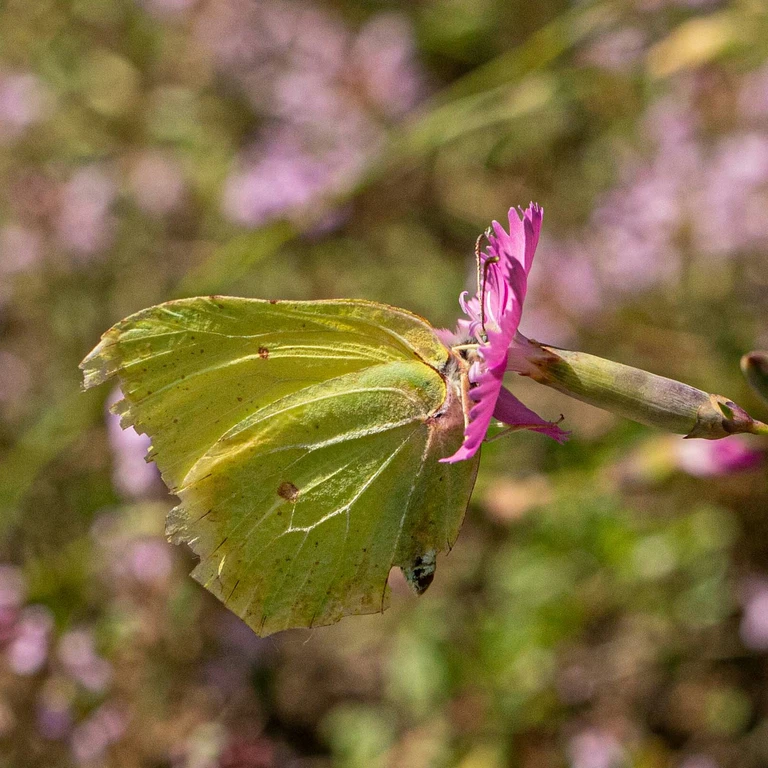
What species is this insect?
Gonepteryx rhamni
